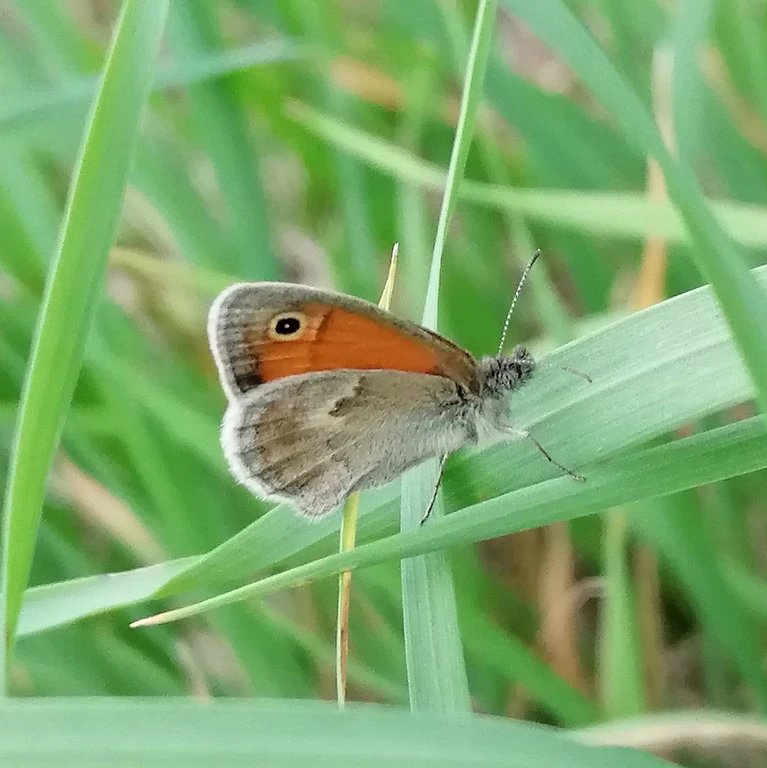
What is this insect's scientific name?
Coenonympha pamphilus
